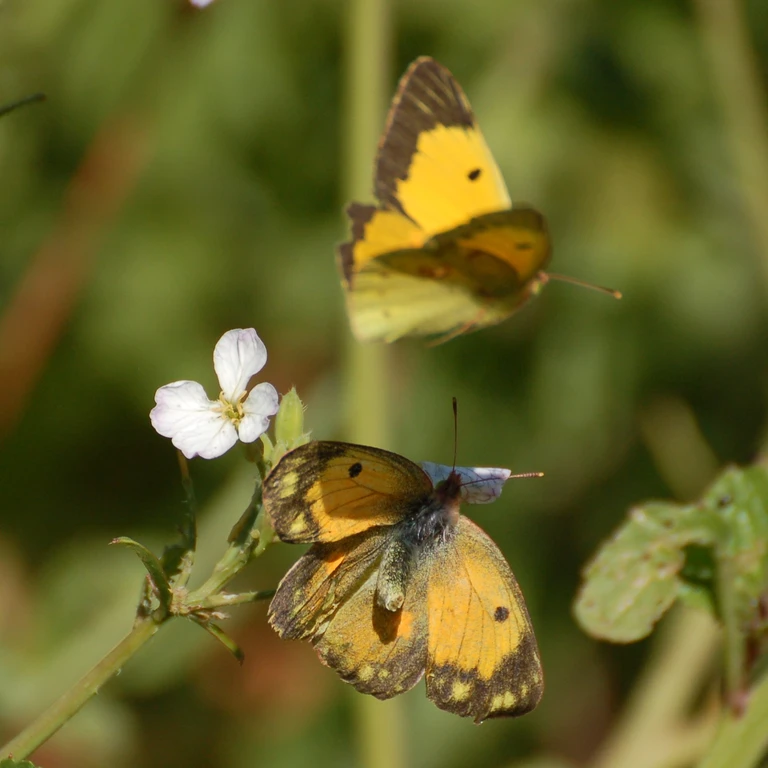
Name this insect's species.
Colias croceus
